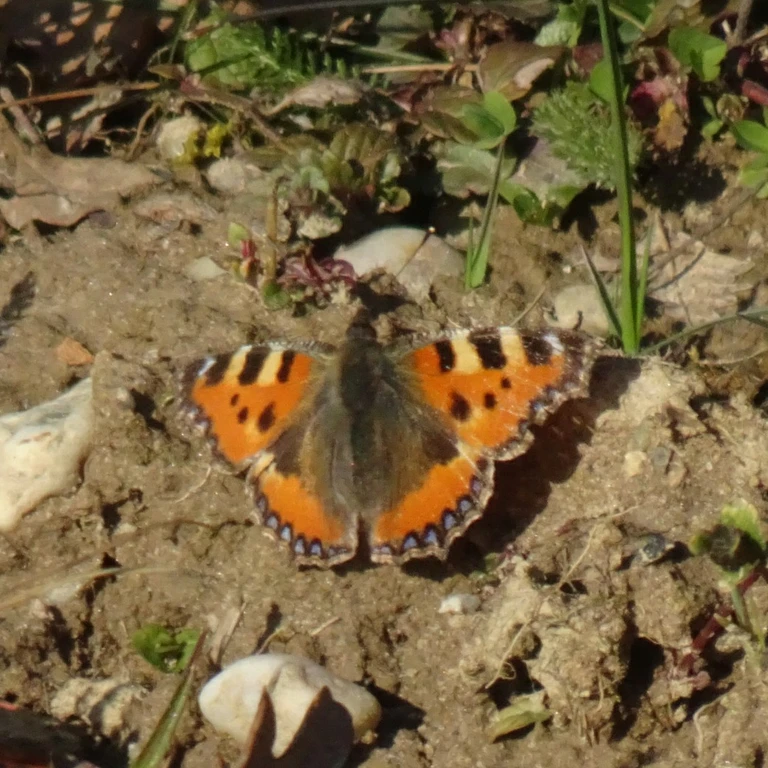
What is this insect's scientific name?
Aglais urticae
